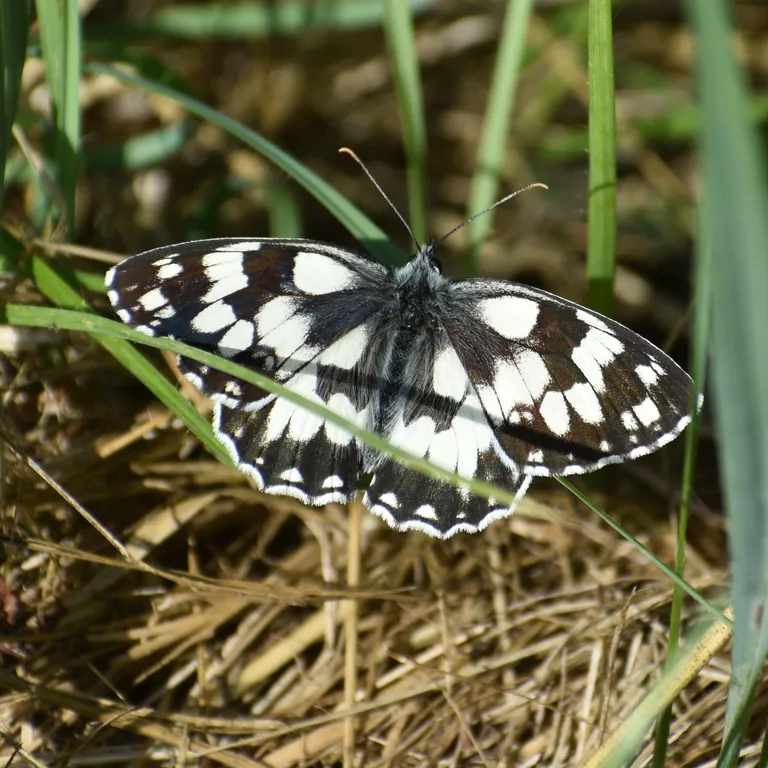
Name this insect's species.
Melanargia galathea
